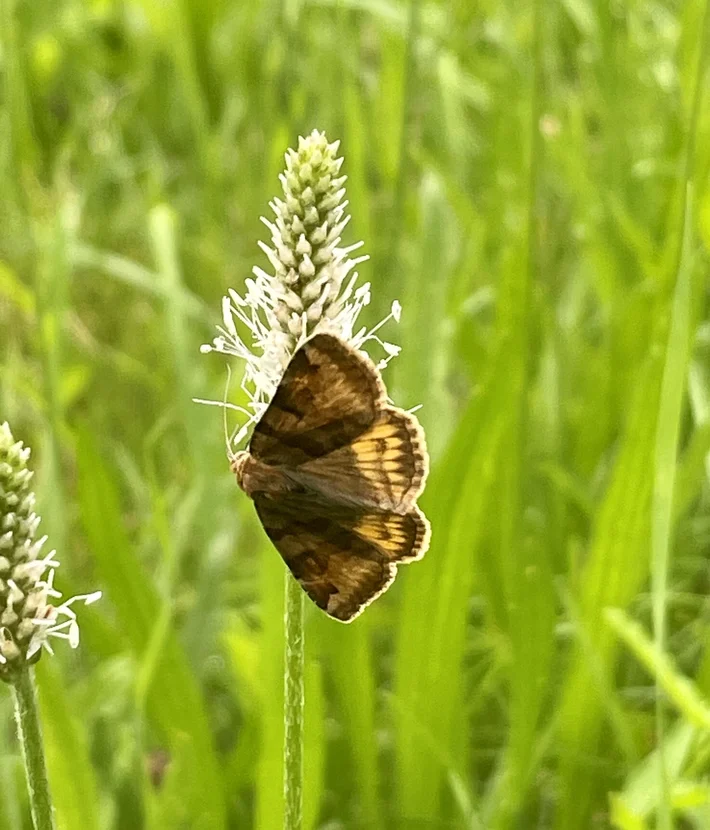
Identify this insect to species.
Euclidia glyphica
